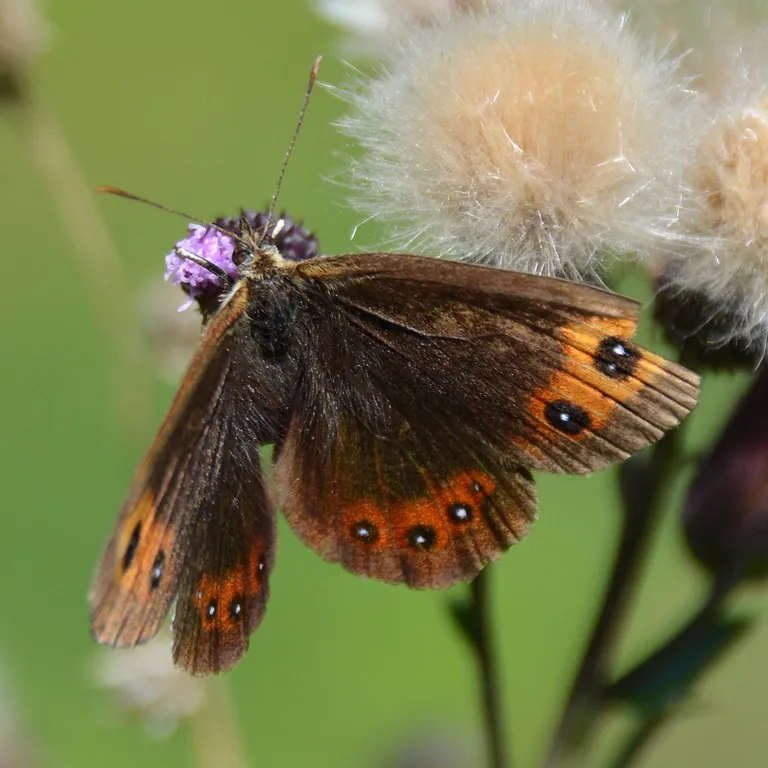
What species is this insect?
Erebia aethiops
